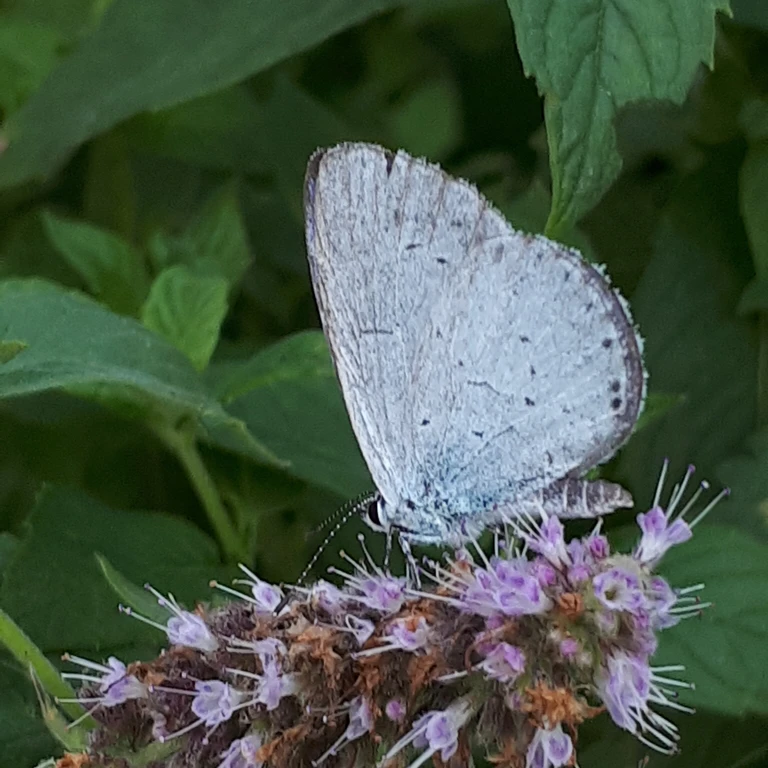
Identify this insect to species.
Celastrina argiolus
